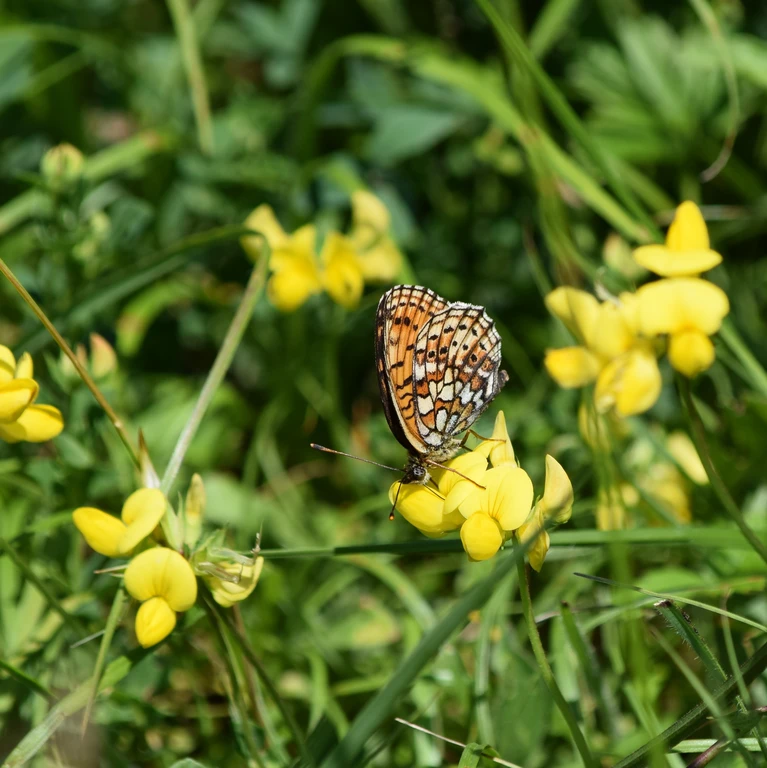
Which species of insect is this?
Brenthis hecate
